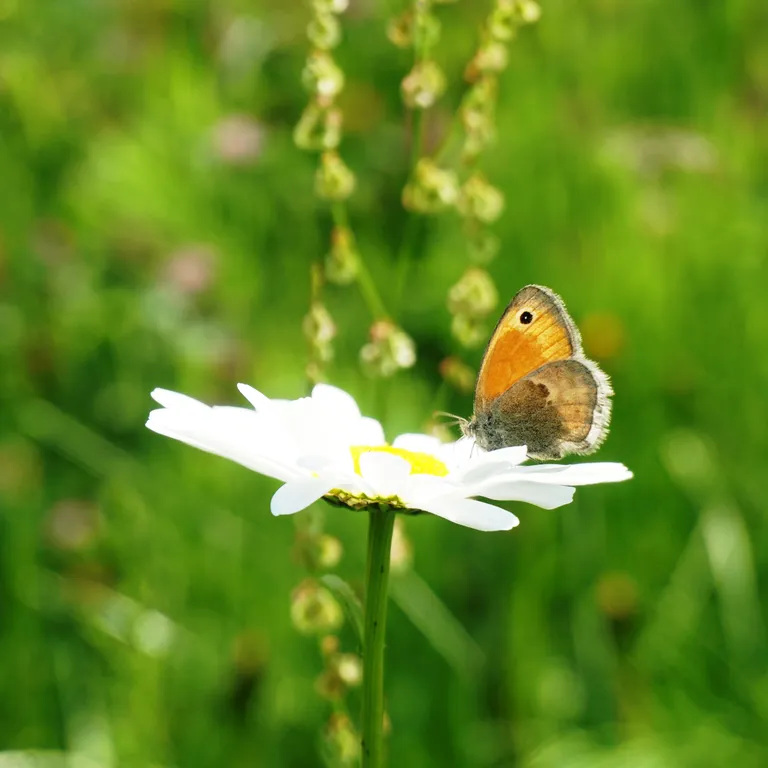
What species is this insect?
Coenonympha pamphilus
